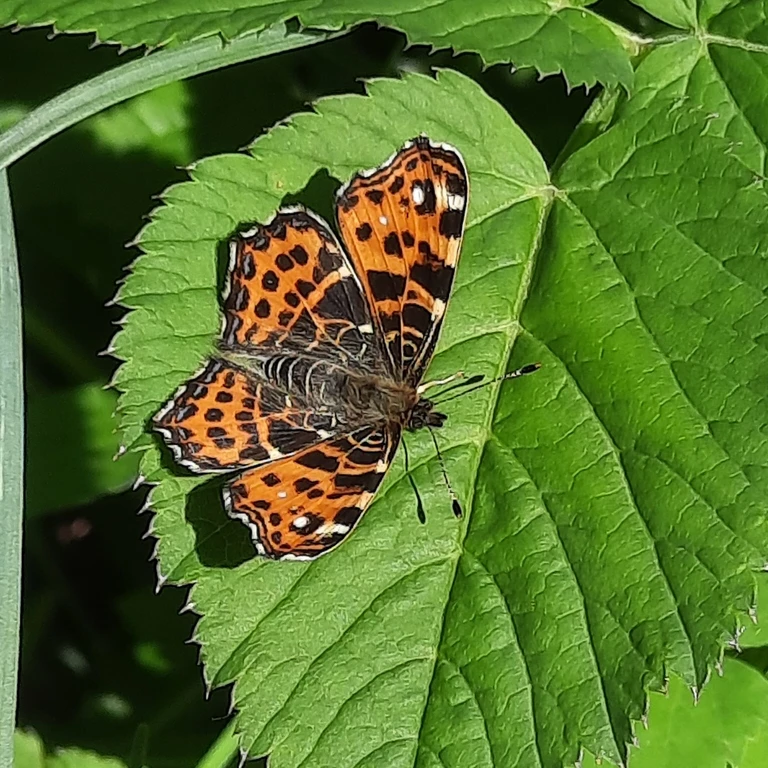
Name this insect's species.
Araschnia levana
